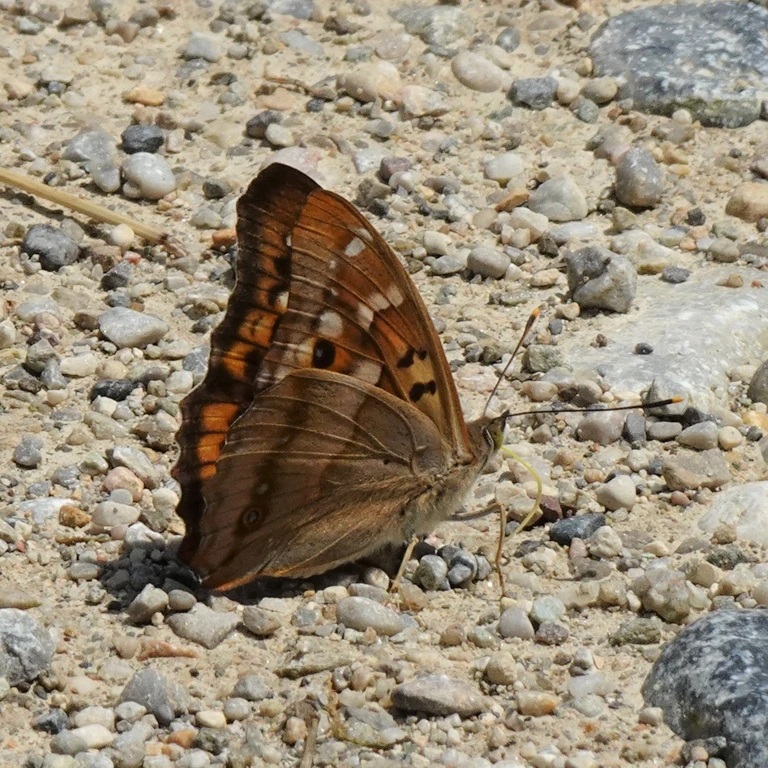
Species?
Apatura ilia
